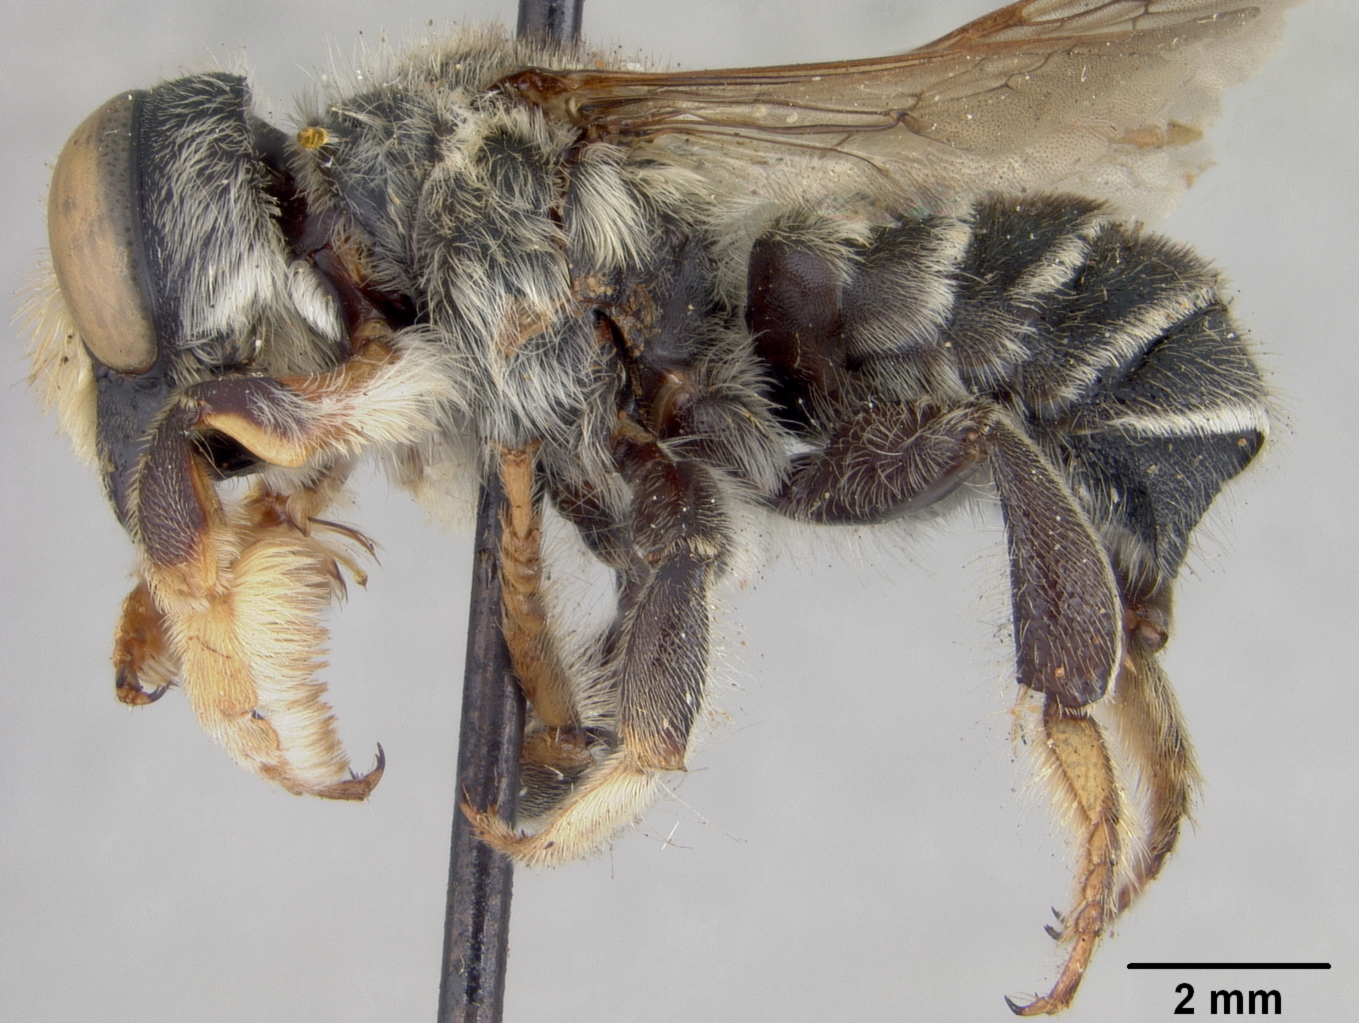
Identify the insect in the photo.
Megachile shermani
